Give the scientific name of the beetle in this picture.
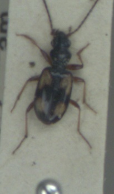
Bembidion illigeri
